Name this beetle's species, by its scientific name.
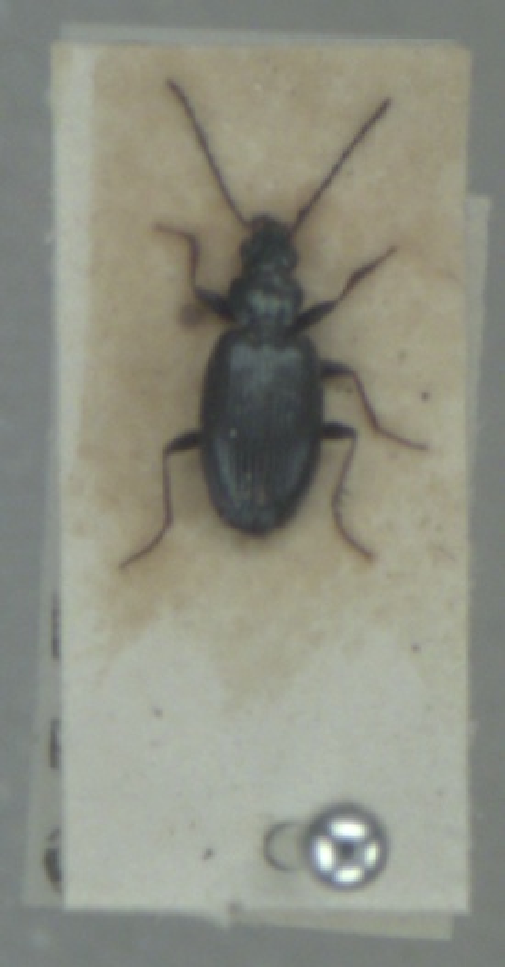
Bembidion atrocaeruleum
